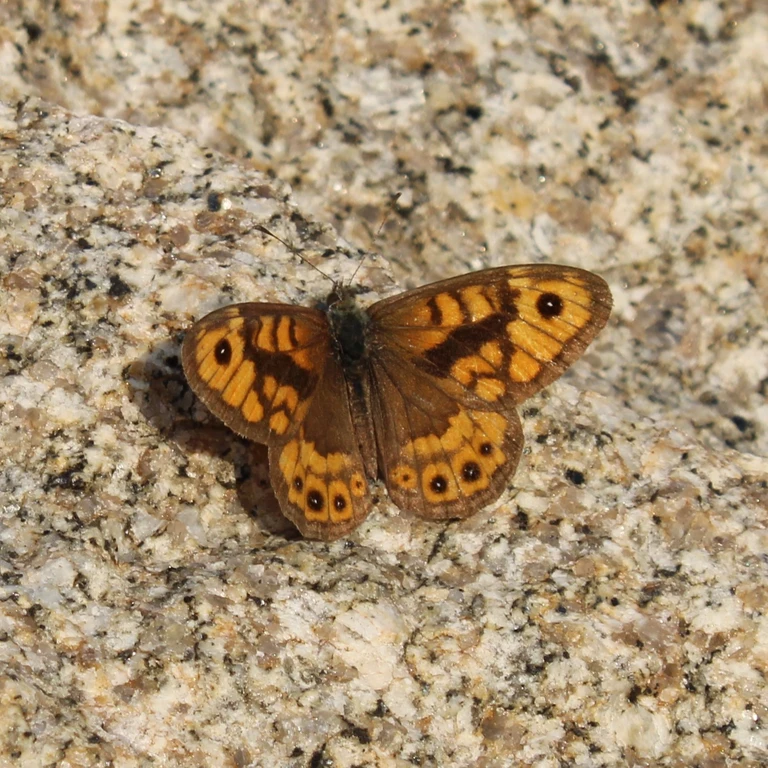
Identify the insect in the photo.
Lasiommata megera (also Pararge megera)
